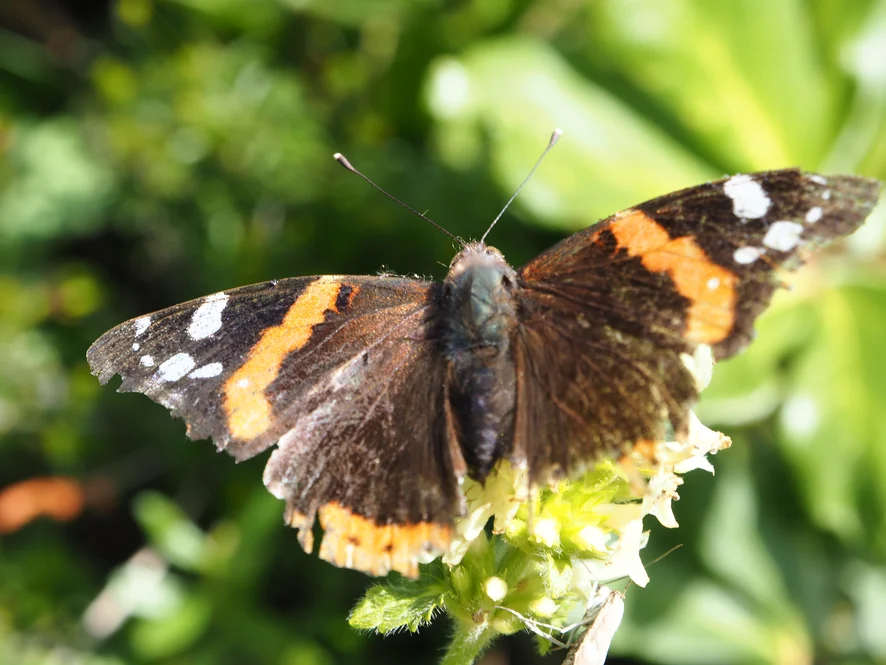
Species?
Vanessa atalanta
